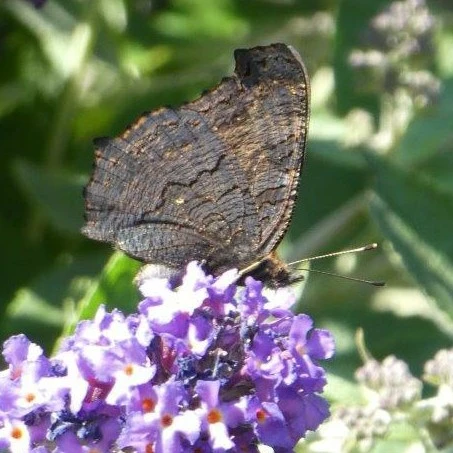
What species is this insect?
Aglais io
